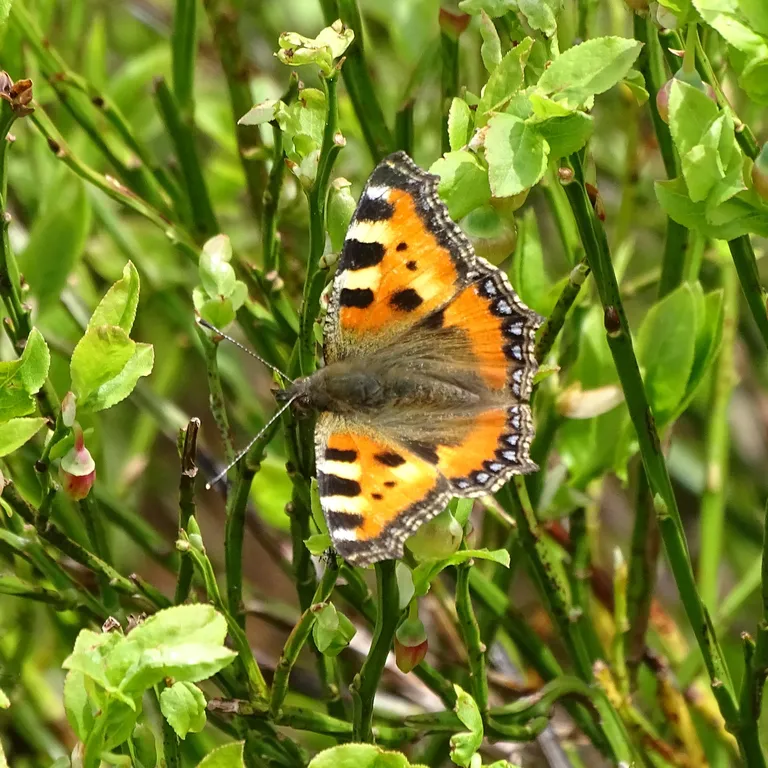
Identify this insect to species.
Aglais urticae
